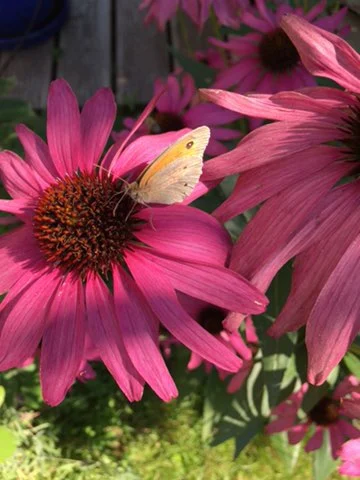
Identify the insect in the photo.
Maniola jurtina
